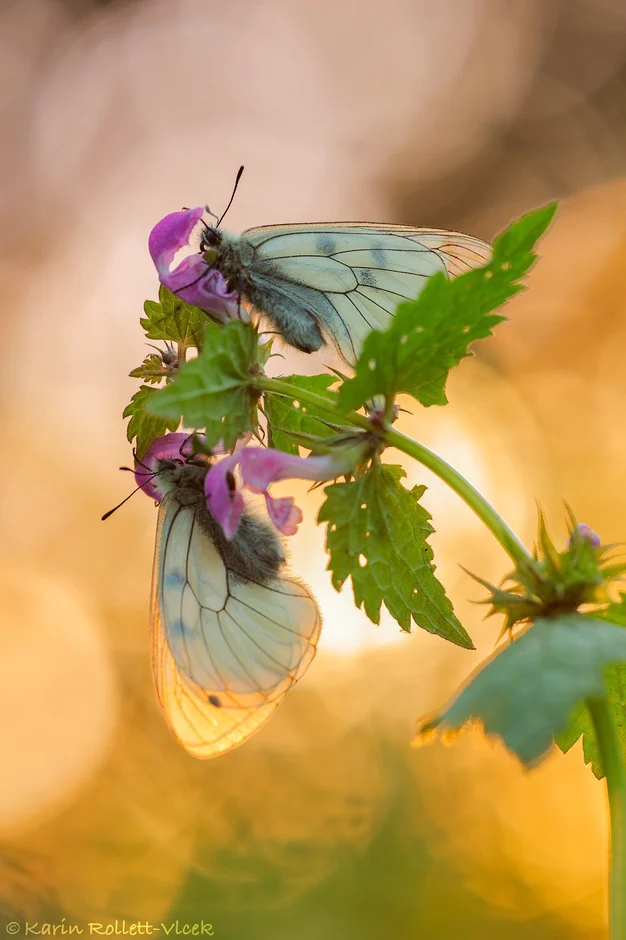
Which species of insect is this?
Parnassius mnemosyne
